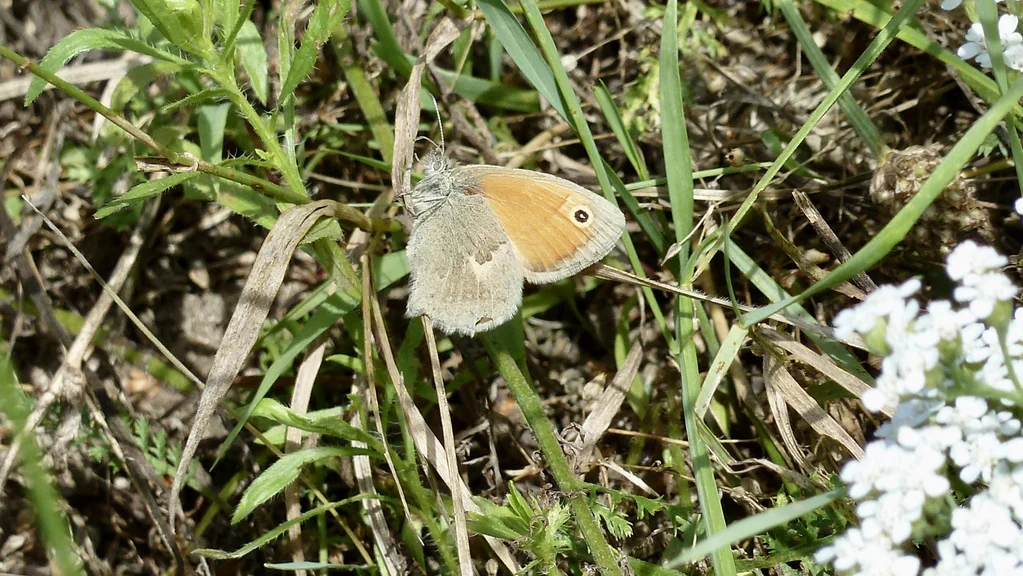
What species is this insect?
Coenonympha pamphilus
